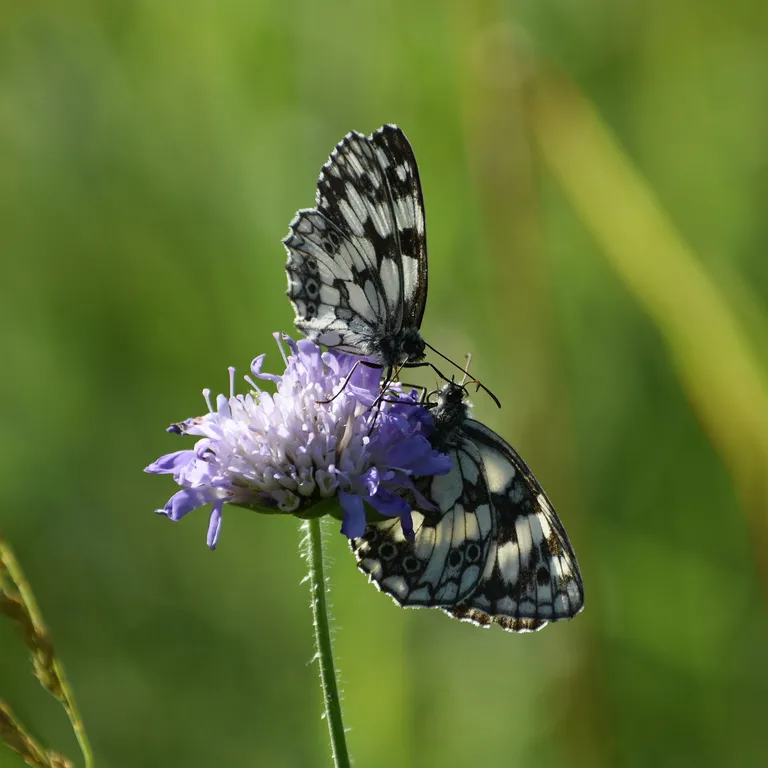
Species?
Melanargia galathea
